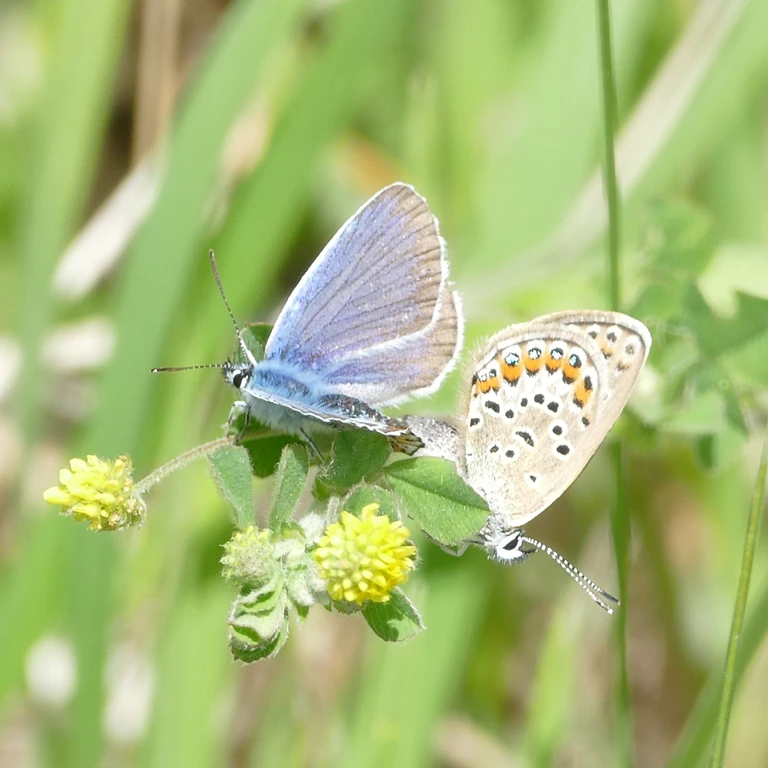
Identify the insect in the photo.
Plebejus argus
